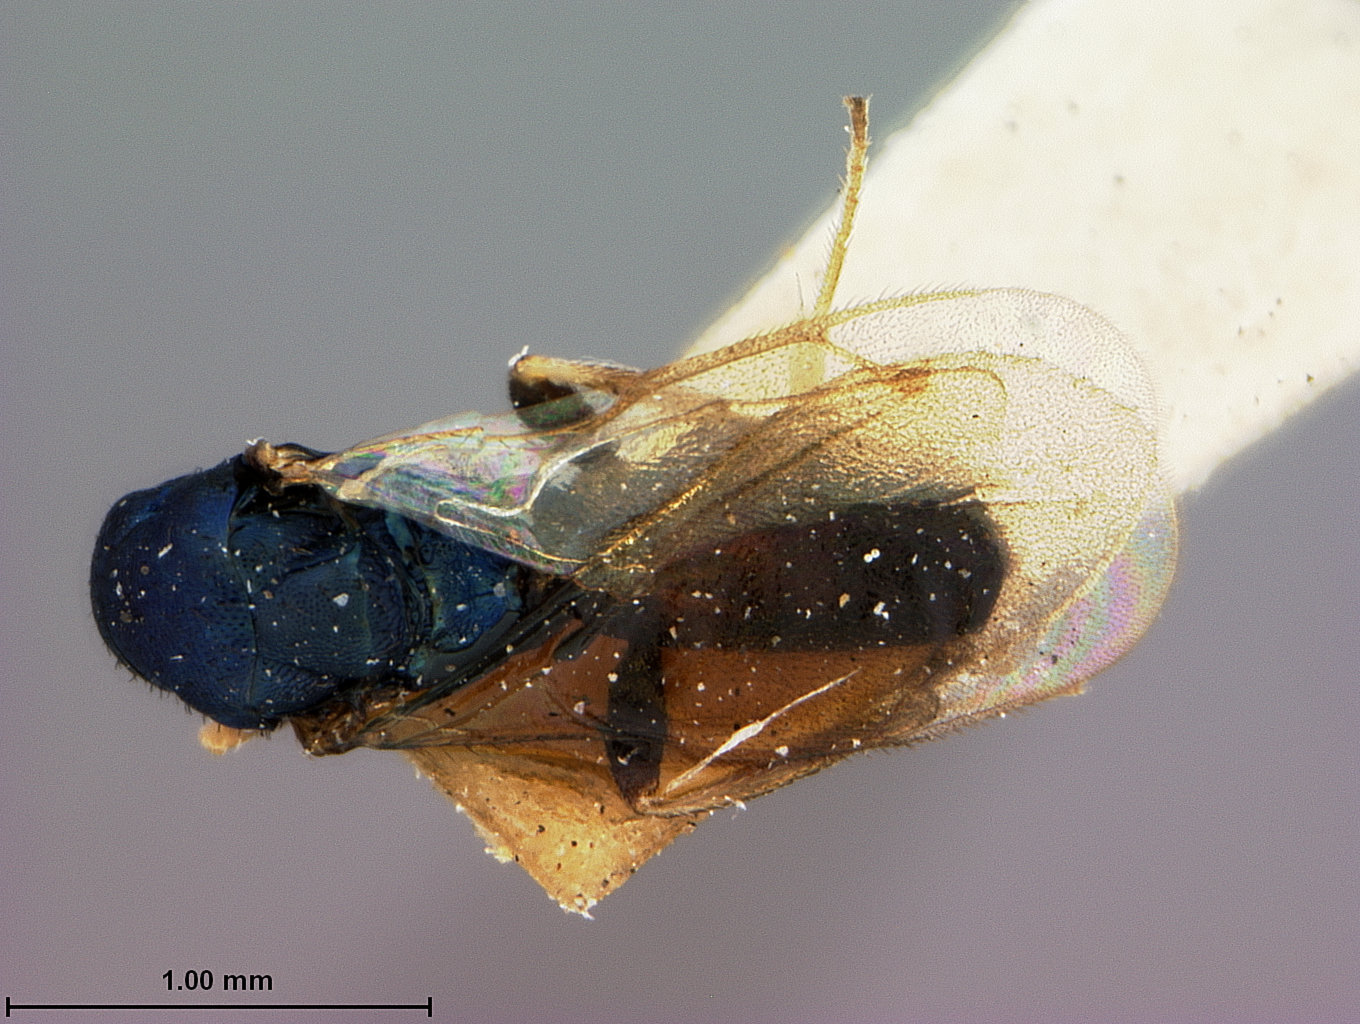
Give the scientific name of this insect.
Holcaeus cecidomyiae
